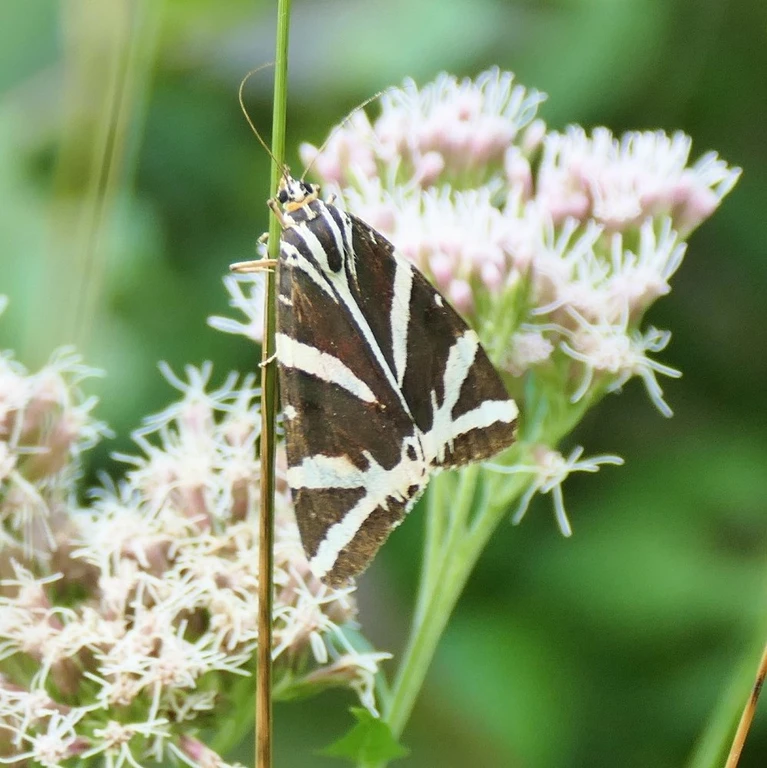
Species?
Euplagia quadripunctaria
